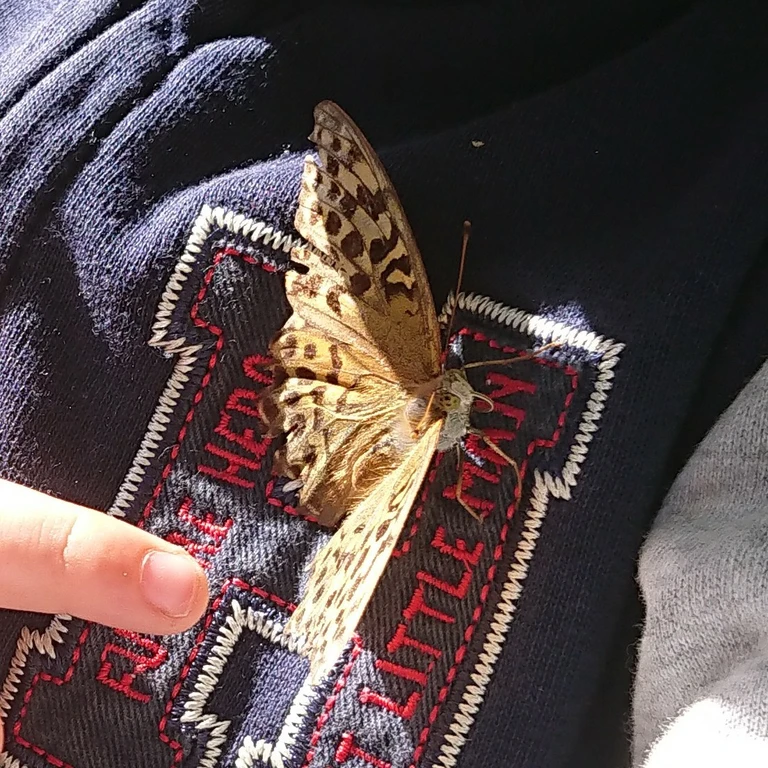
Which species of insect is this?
Argynnis paphia
